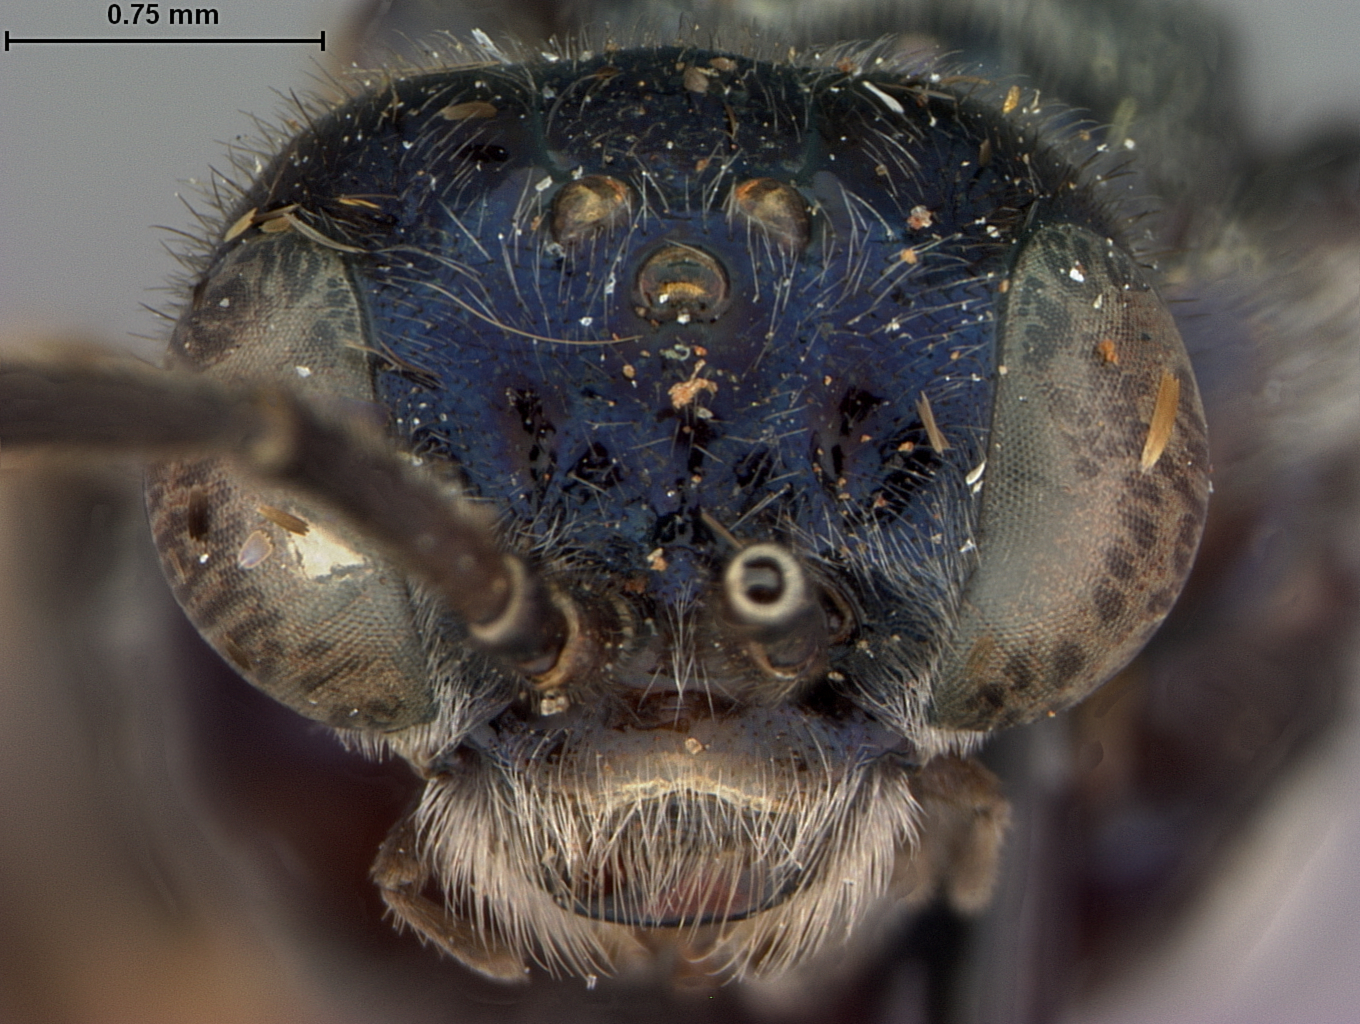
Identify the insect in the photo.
Neostromboceros metallica
